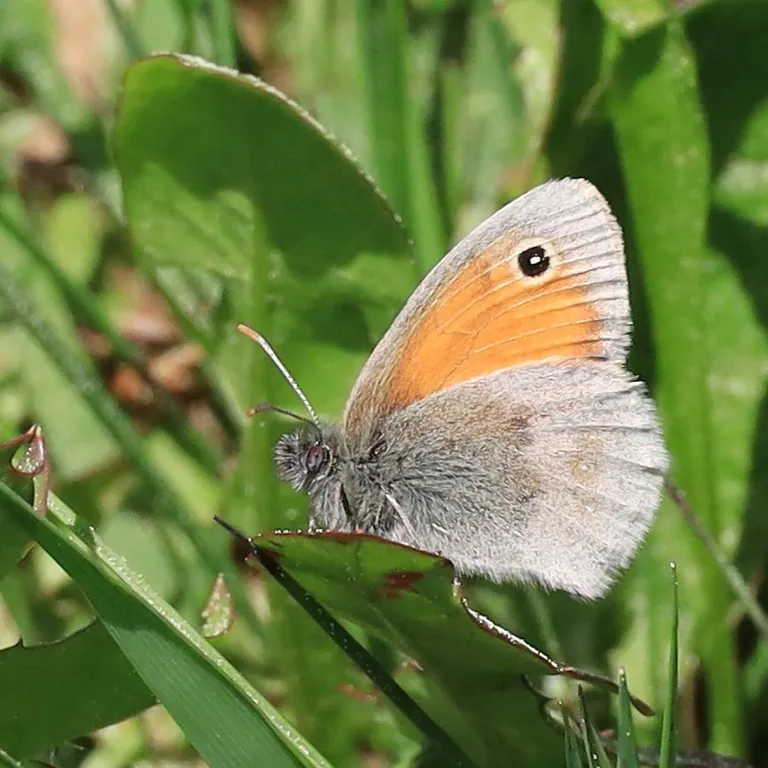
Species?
Coenonympha pamphilus
